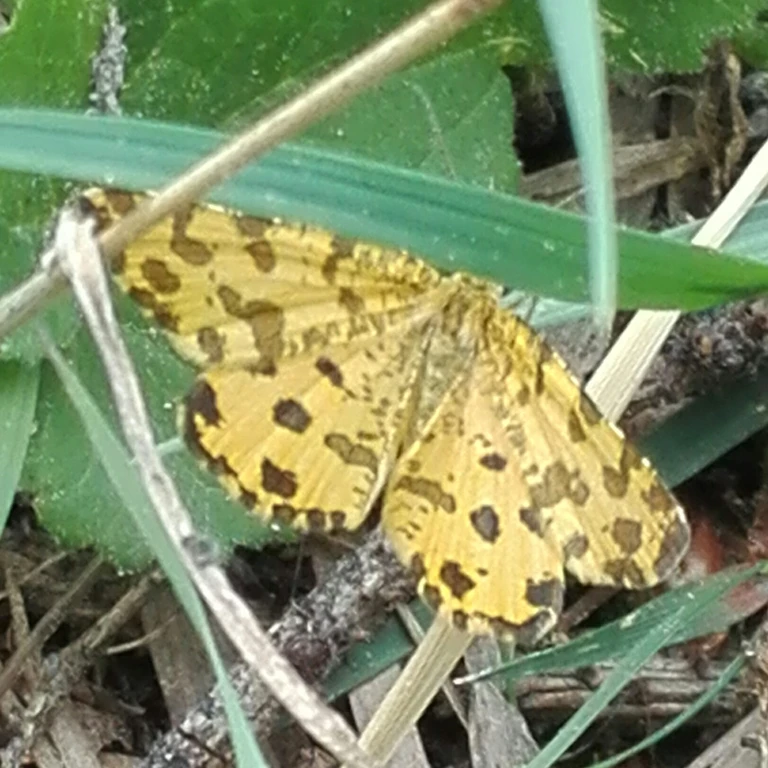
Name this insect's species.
Pseudopanthera macularia
